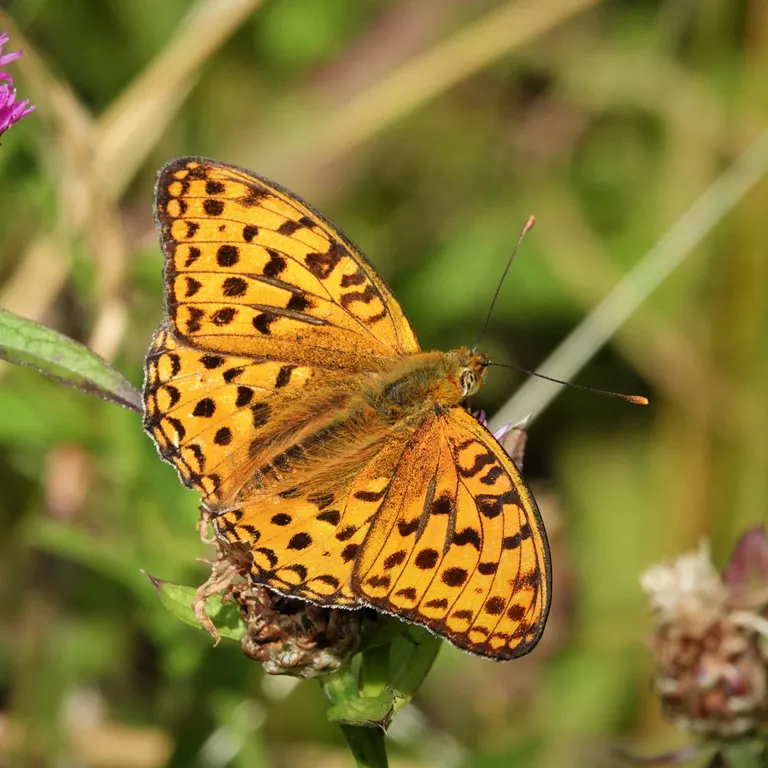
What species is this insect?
Fabriciana adippe
